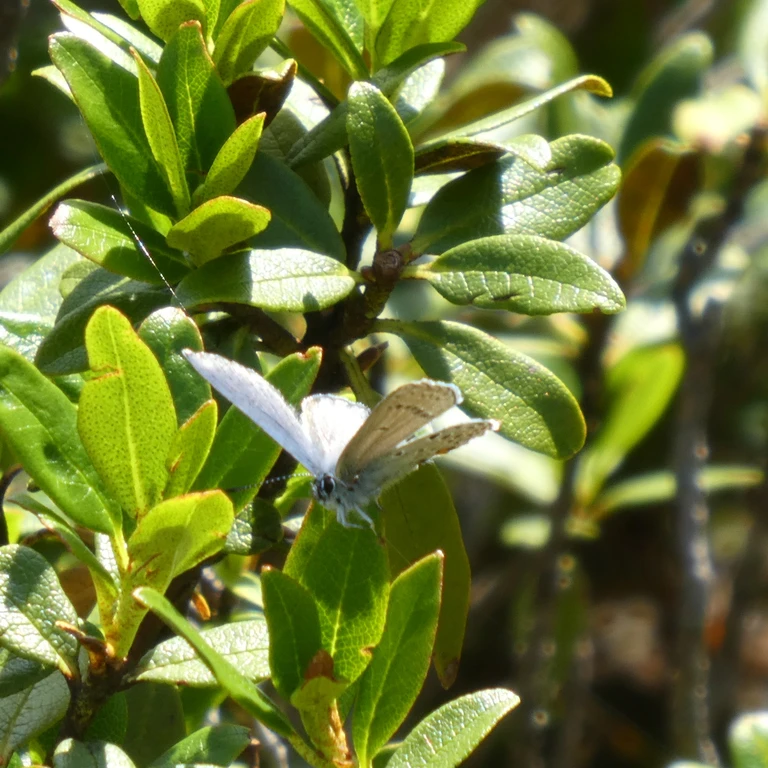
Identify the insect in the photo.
Agriades optilete (also Vacciniina optilete)
